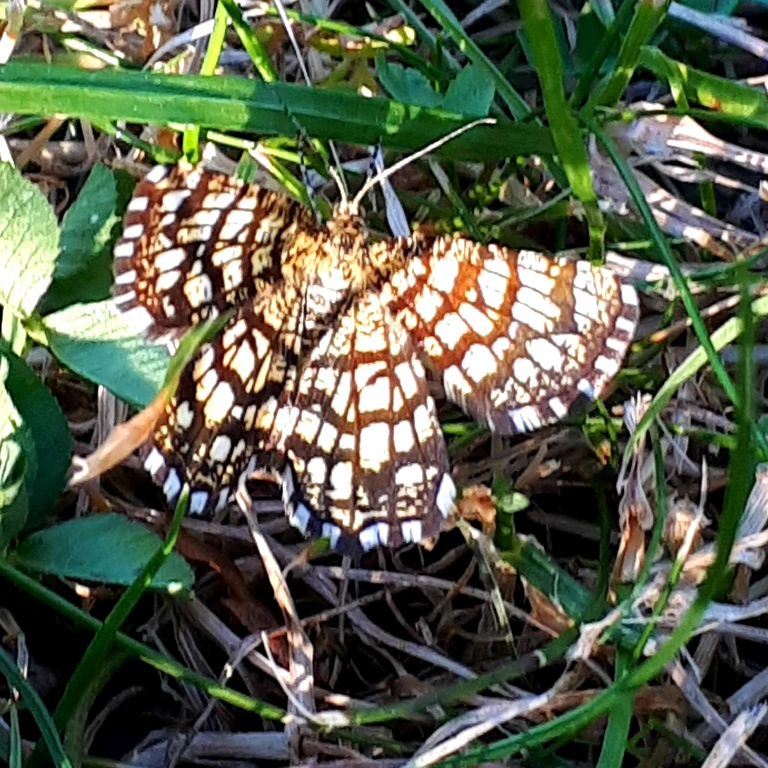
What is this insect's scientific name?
Chiasmia clathrata
